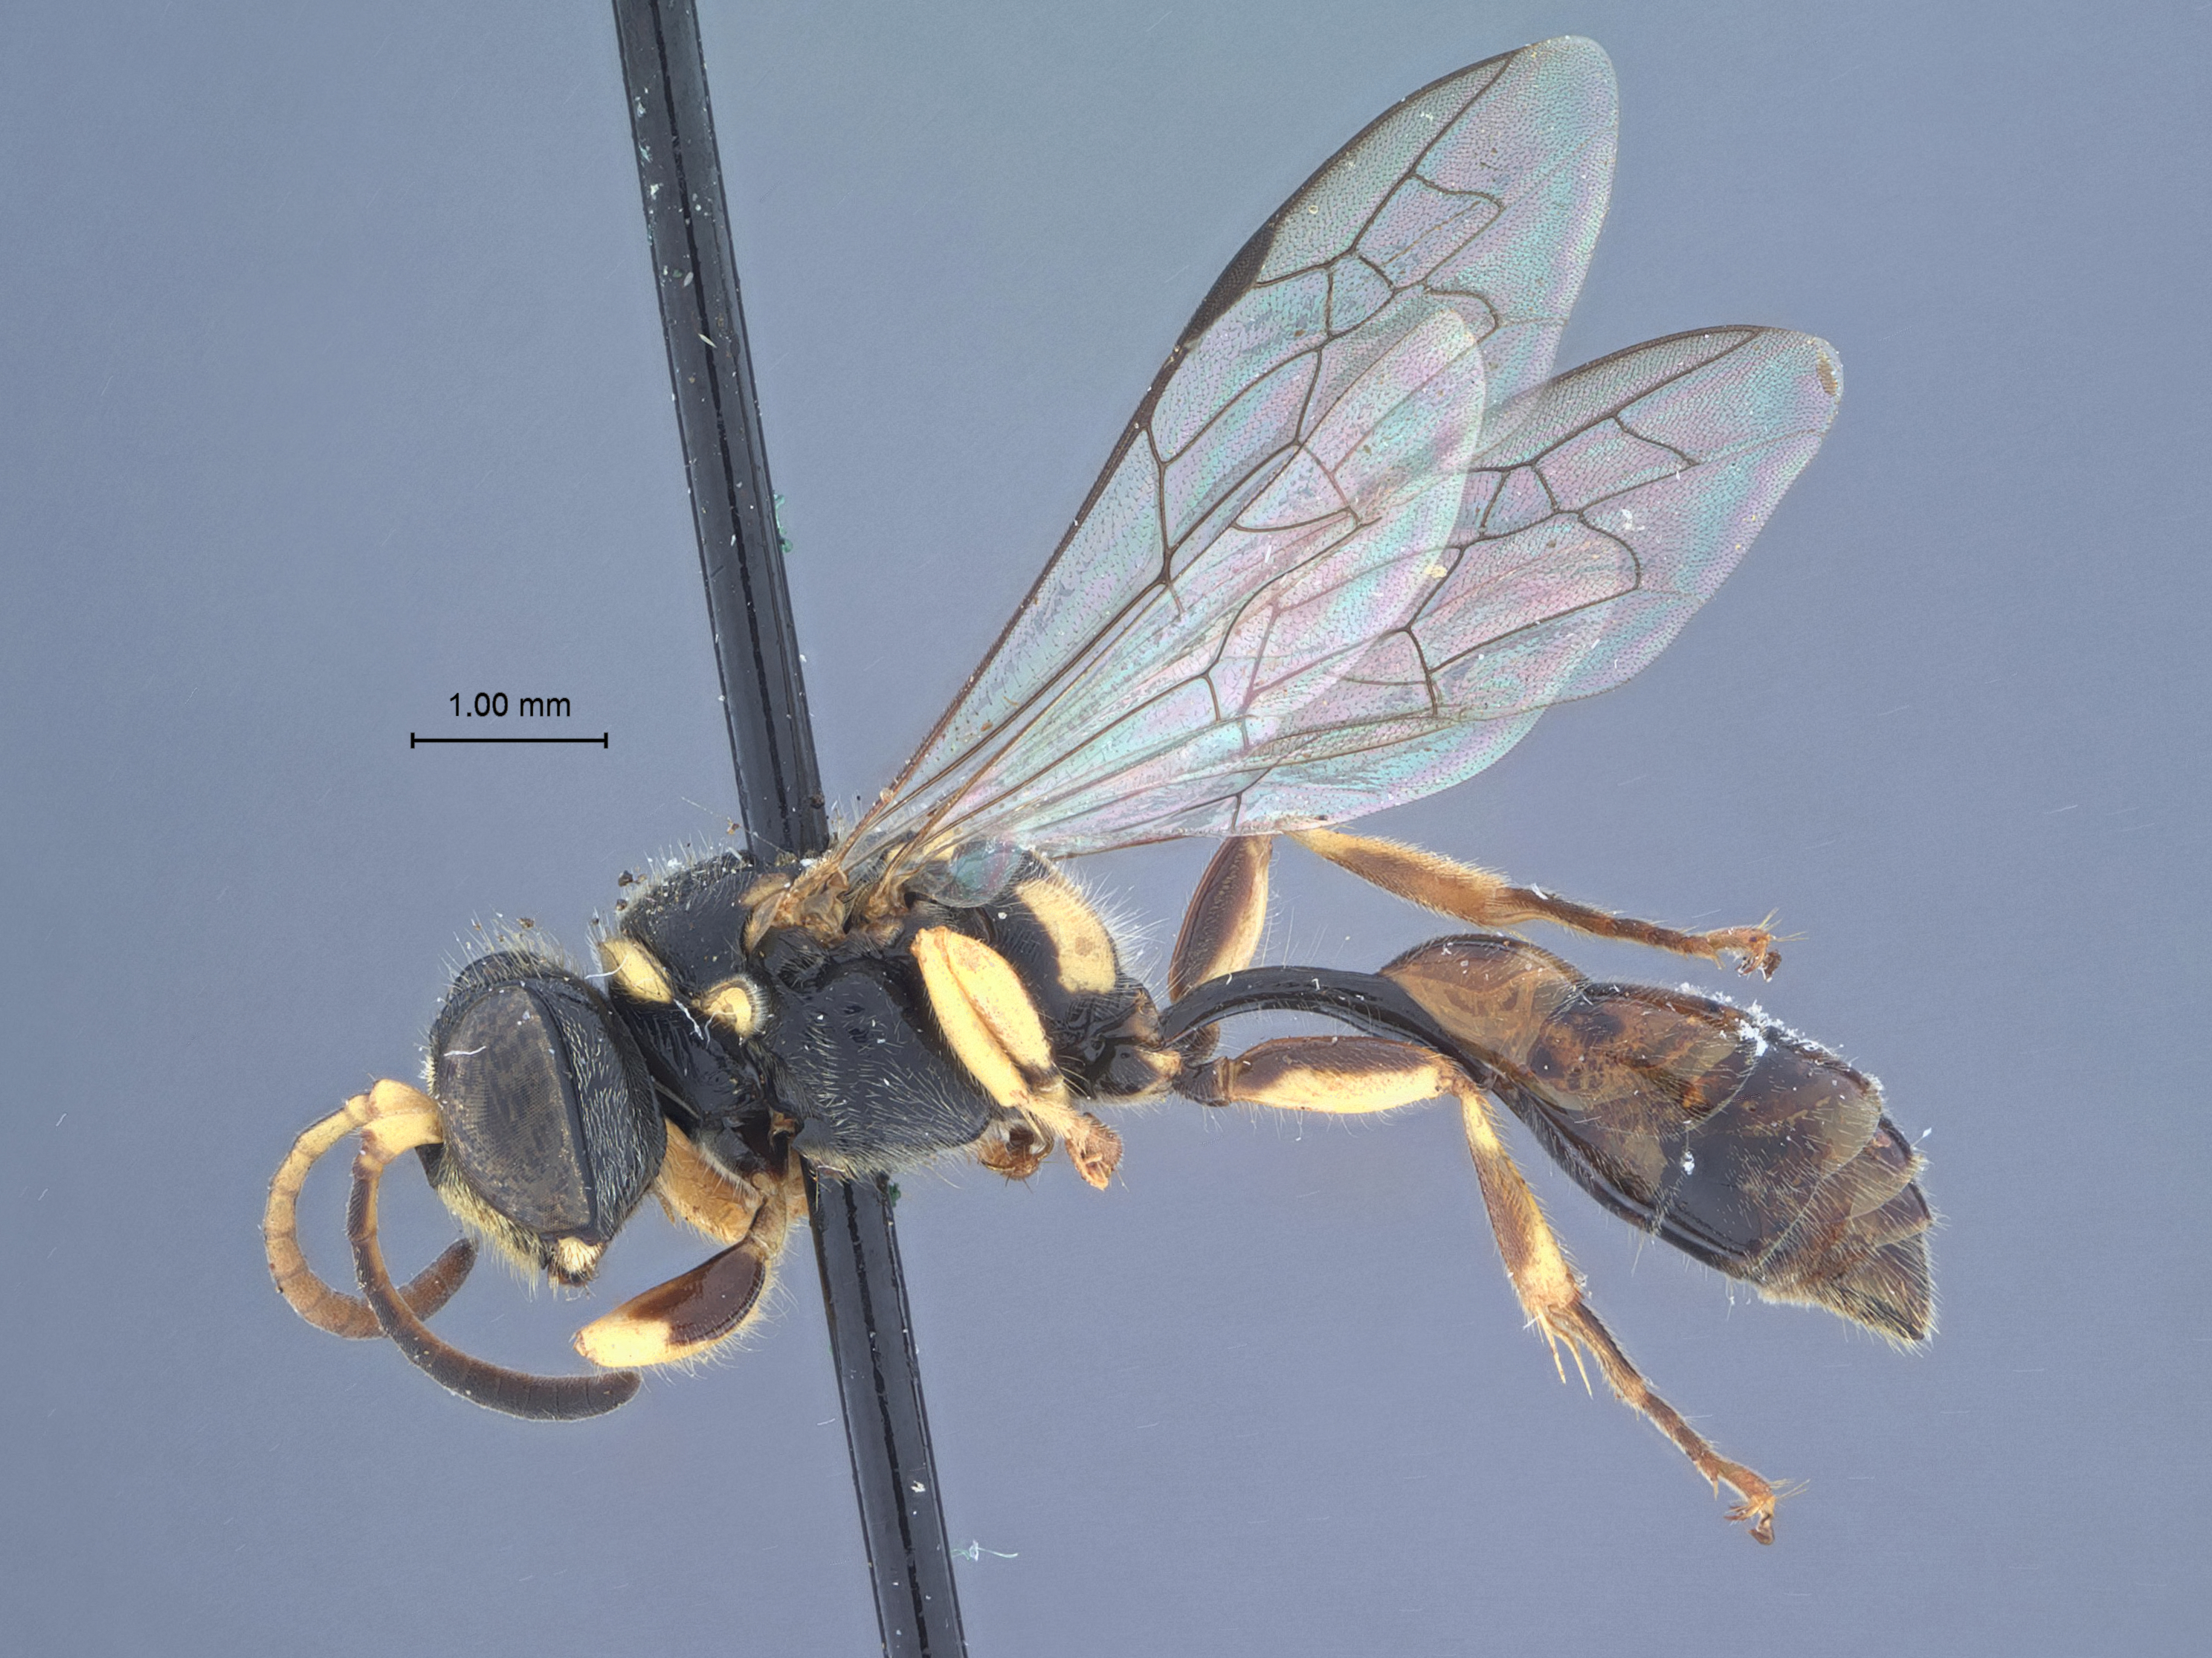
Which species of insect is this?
Psenulus tuberculifrons
